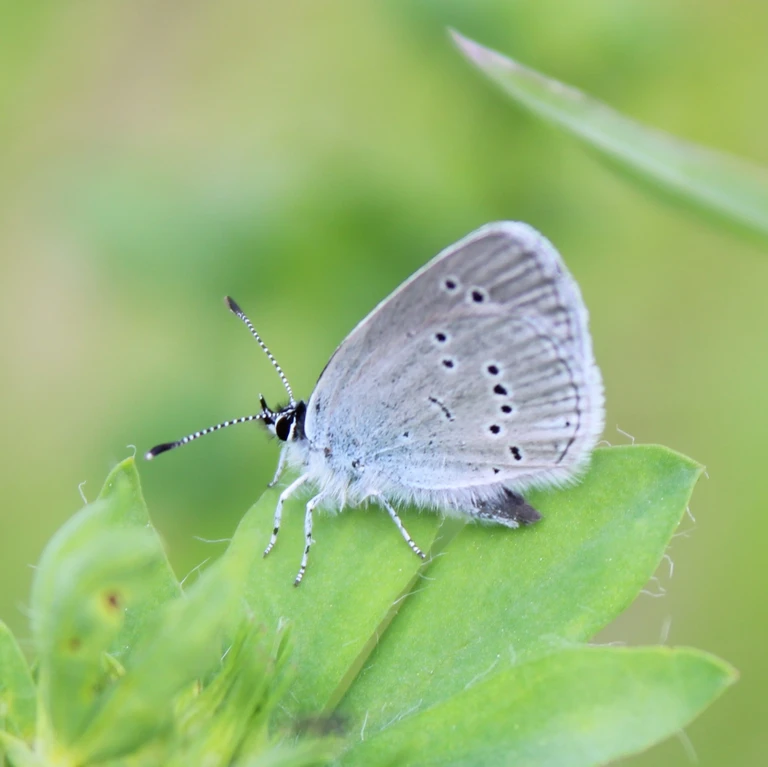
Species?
Cupido minimus
